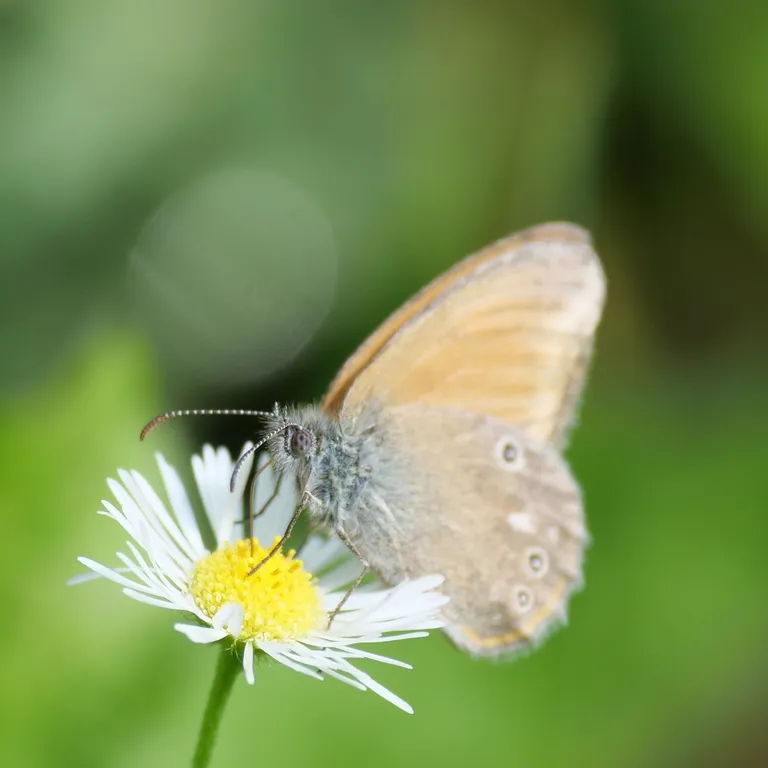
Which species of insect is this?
Coenonympha glycerion (also Coenonympha iphis)
